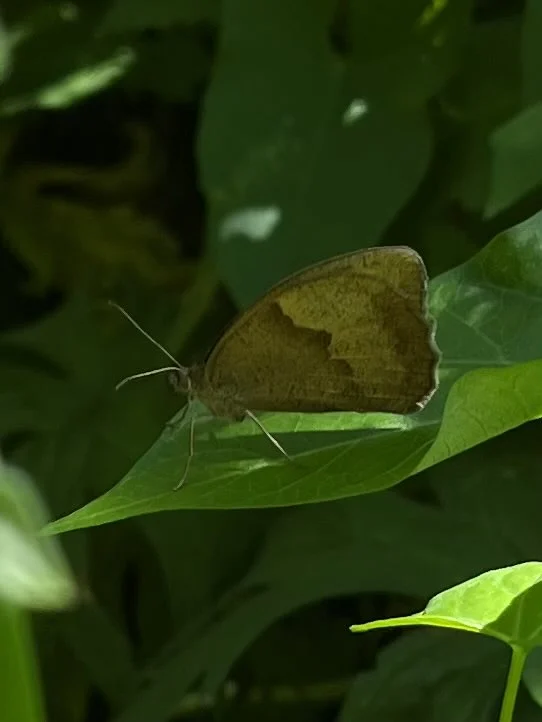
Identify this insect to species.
Maniola jurtina
